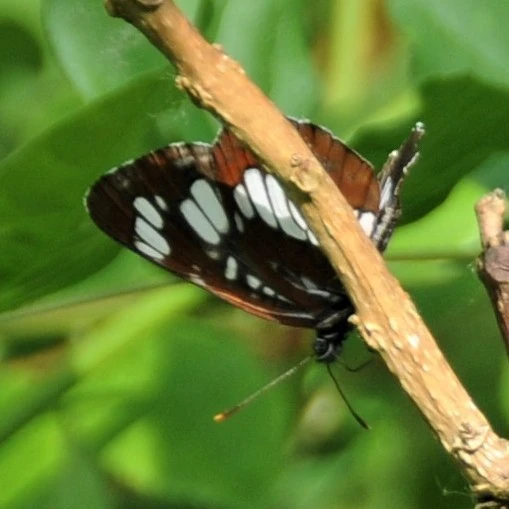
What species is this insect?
Neptis rivularis
